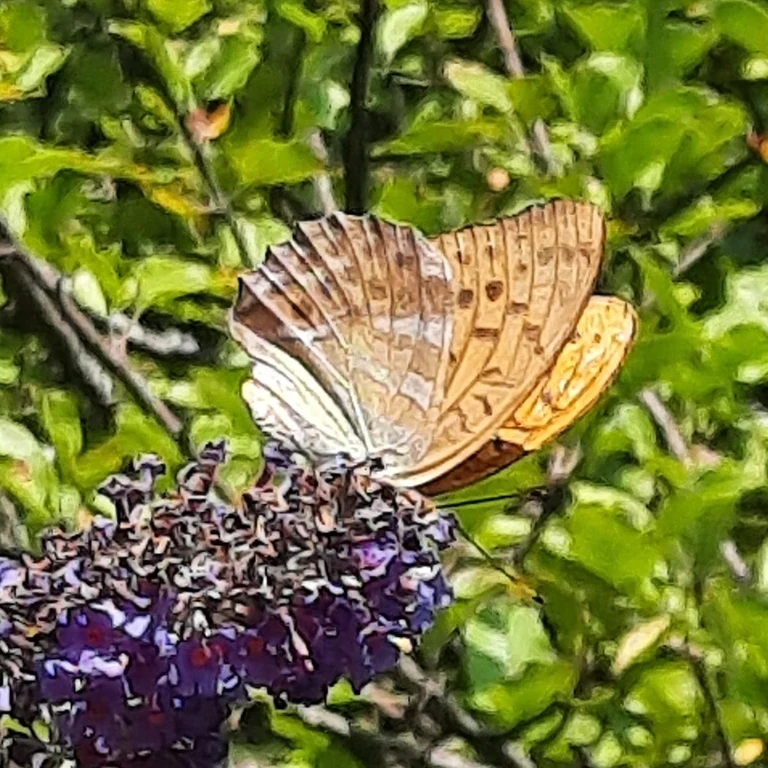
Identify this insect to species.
Argynnis paphia
